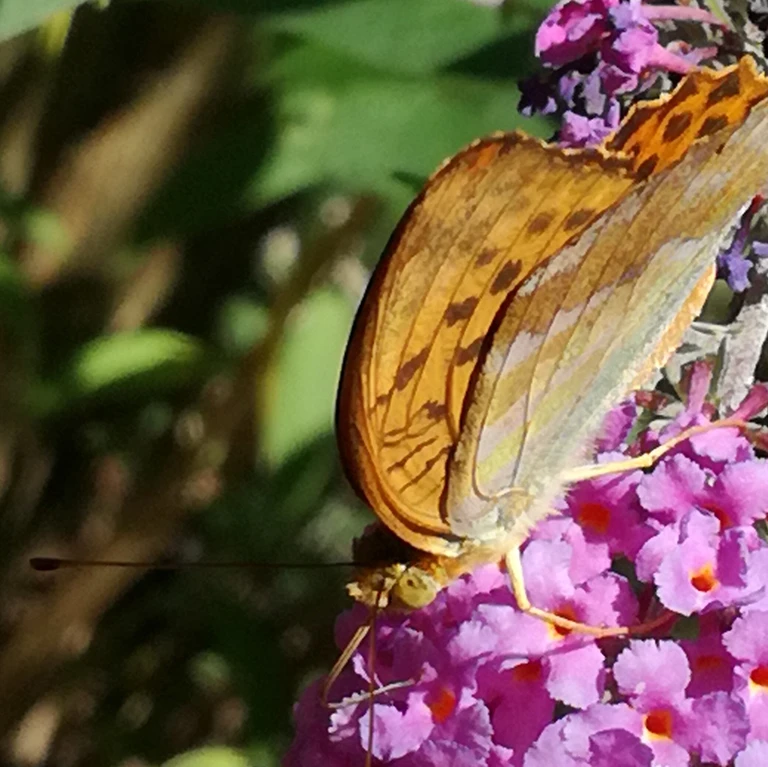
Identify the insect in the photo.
Argynnis paphia
